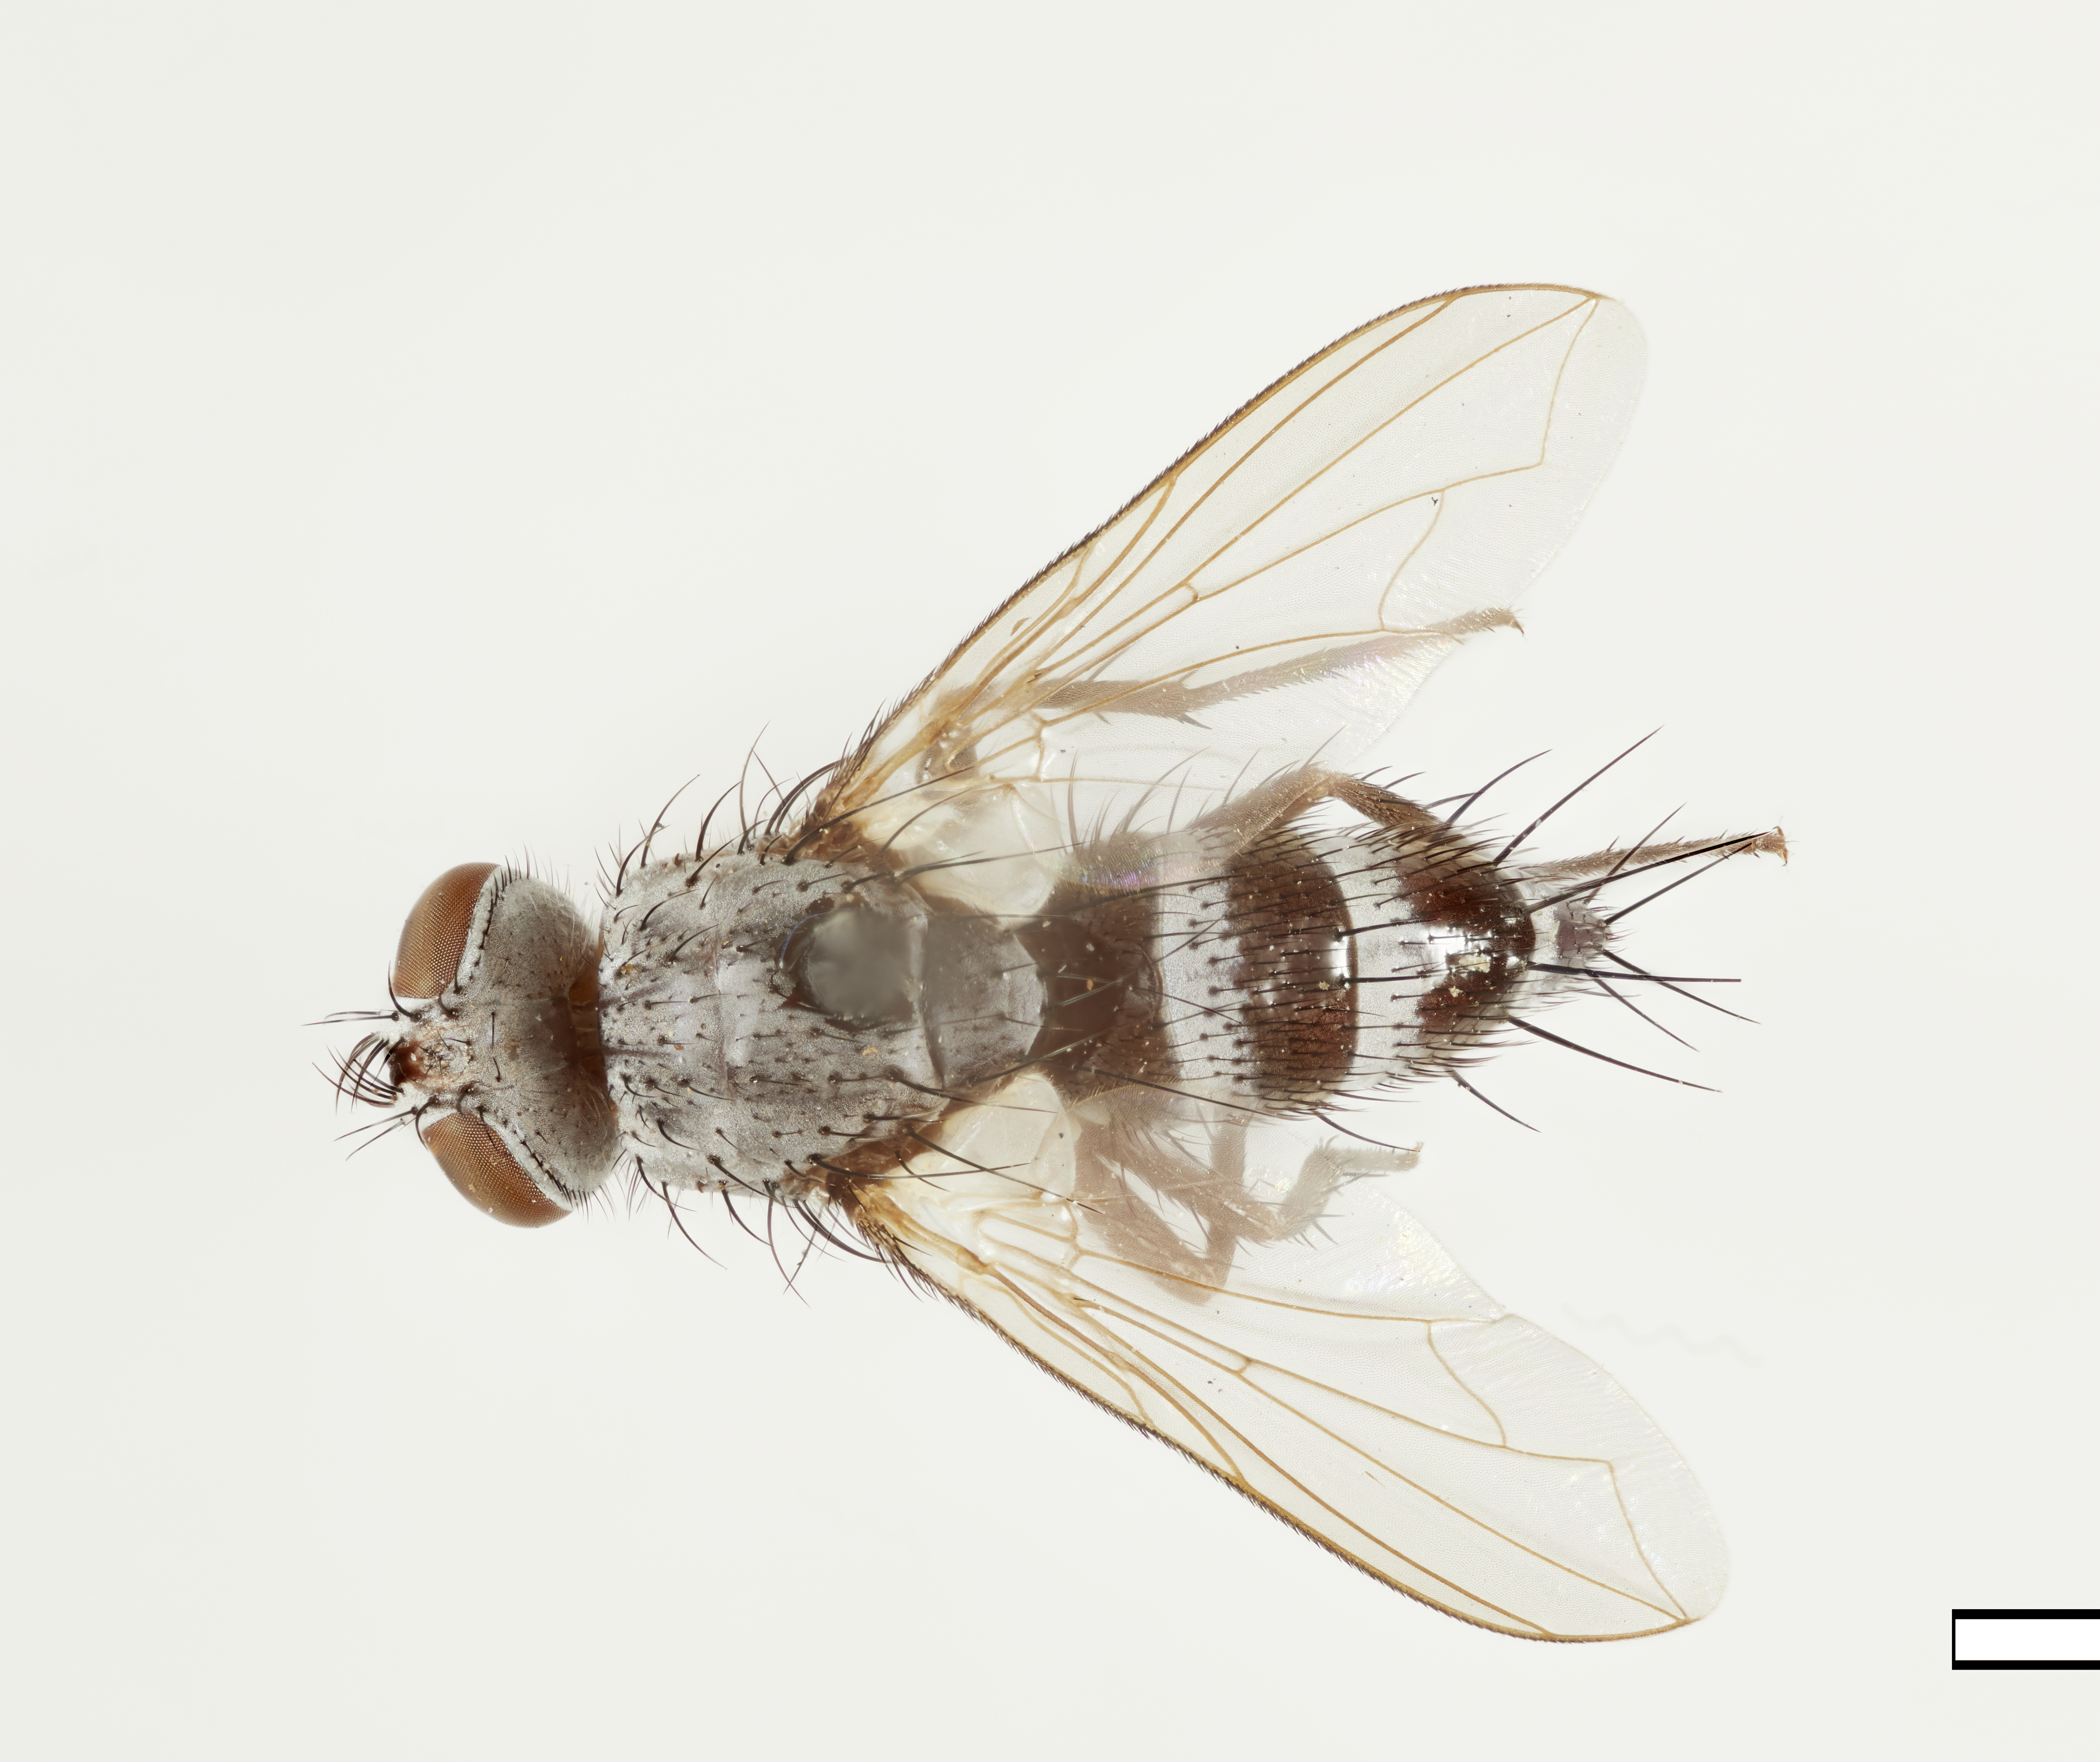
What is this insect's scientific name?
Minthozelia montana
